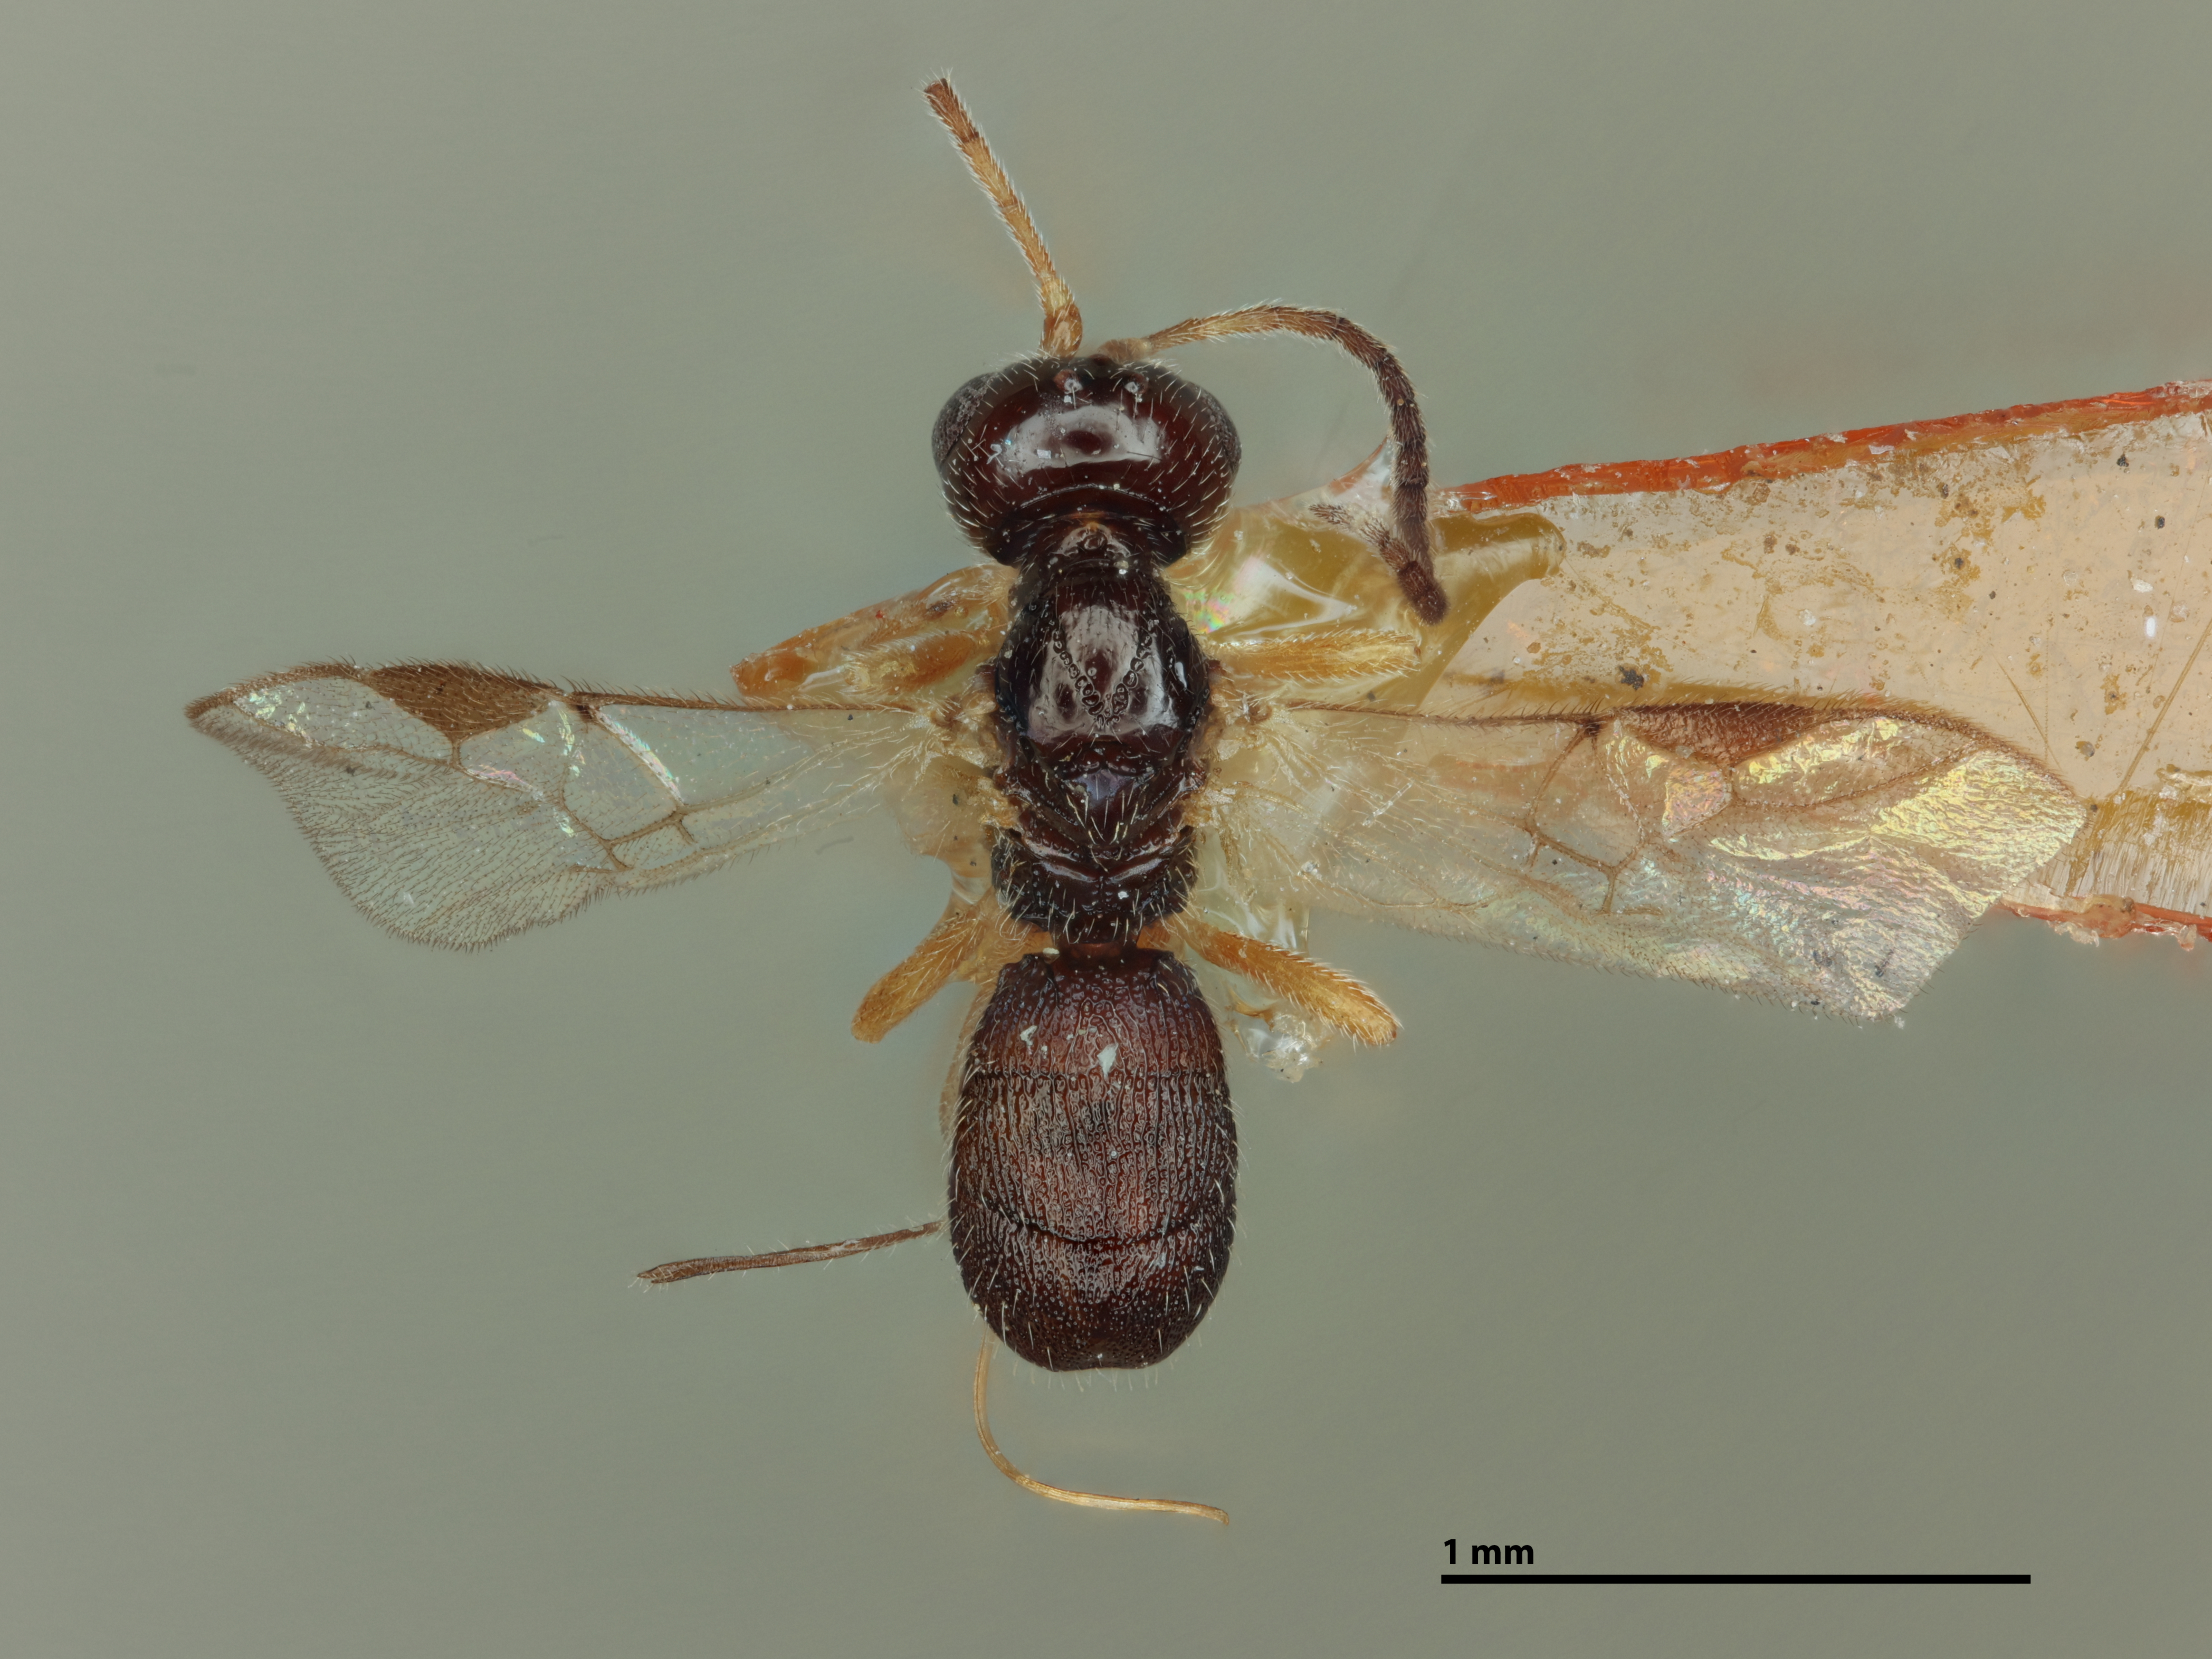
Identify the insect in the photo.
Triaspis abditiva
